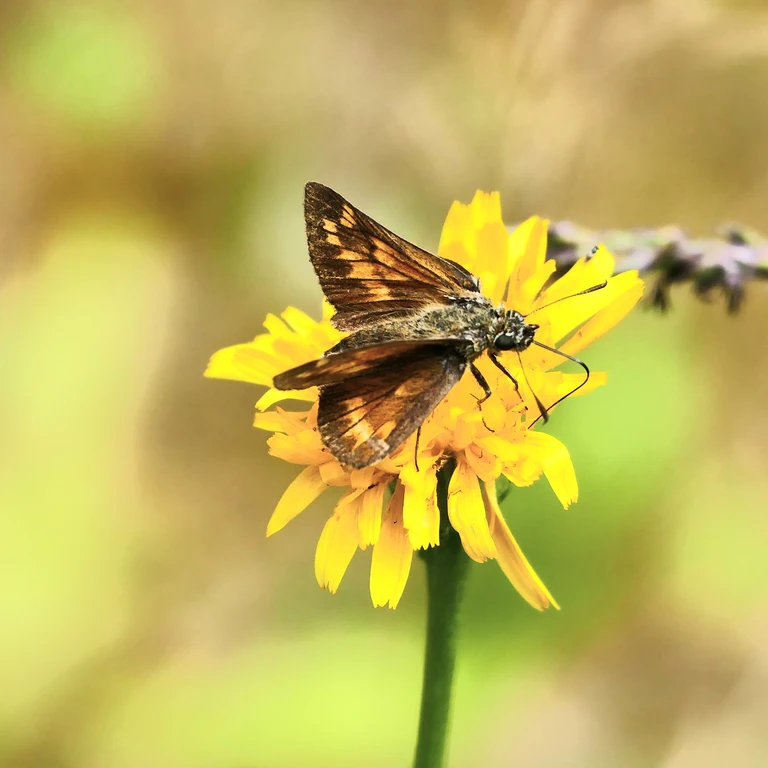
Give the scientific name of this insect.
Ochlodes sylvanus (also Ochlodes venata)
